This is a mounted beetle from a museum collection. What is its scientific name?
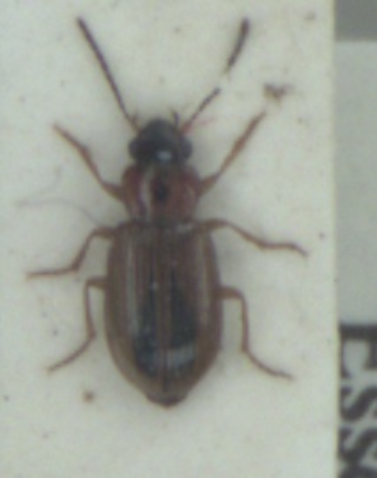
Dicheirotrichus placidus
